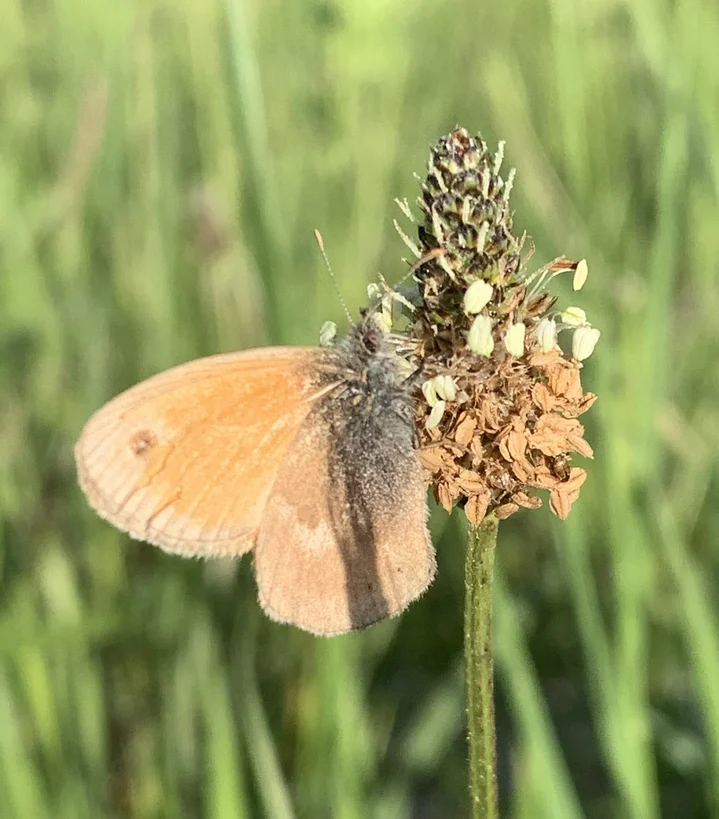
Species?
Coenonympha pamphilus
